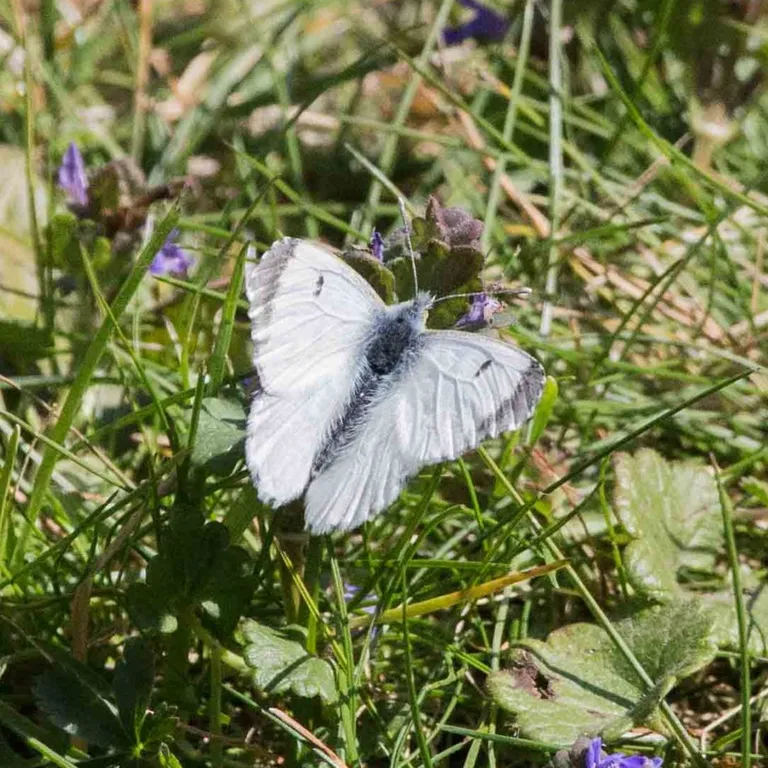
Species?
Anthocharis cardamines
